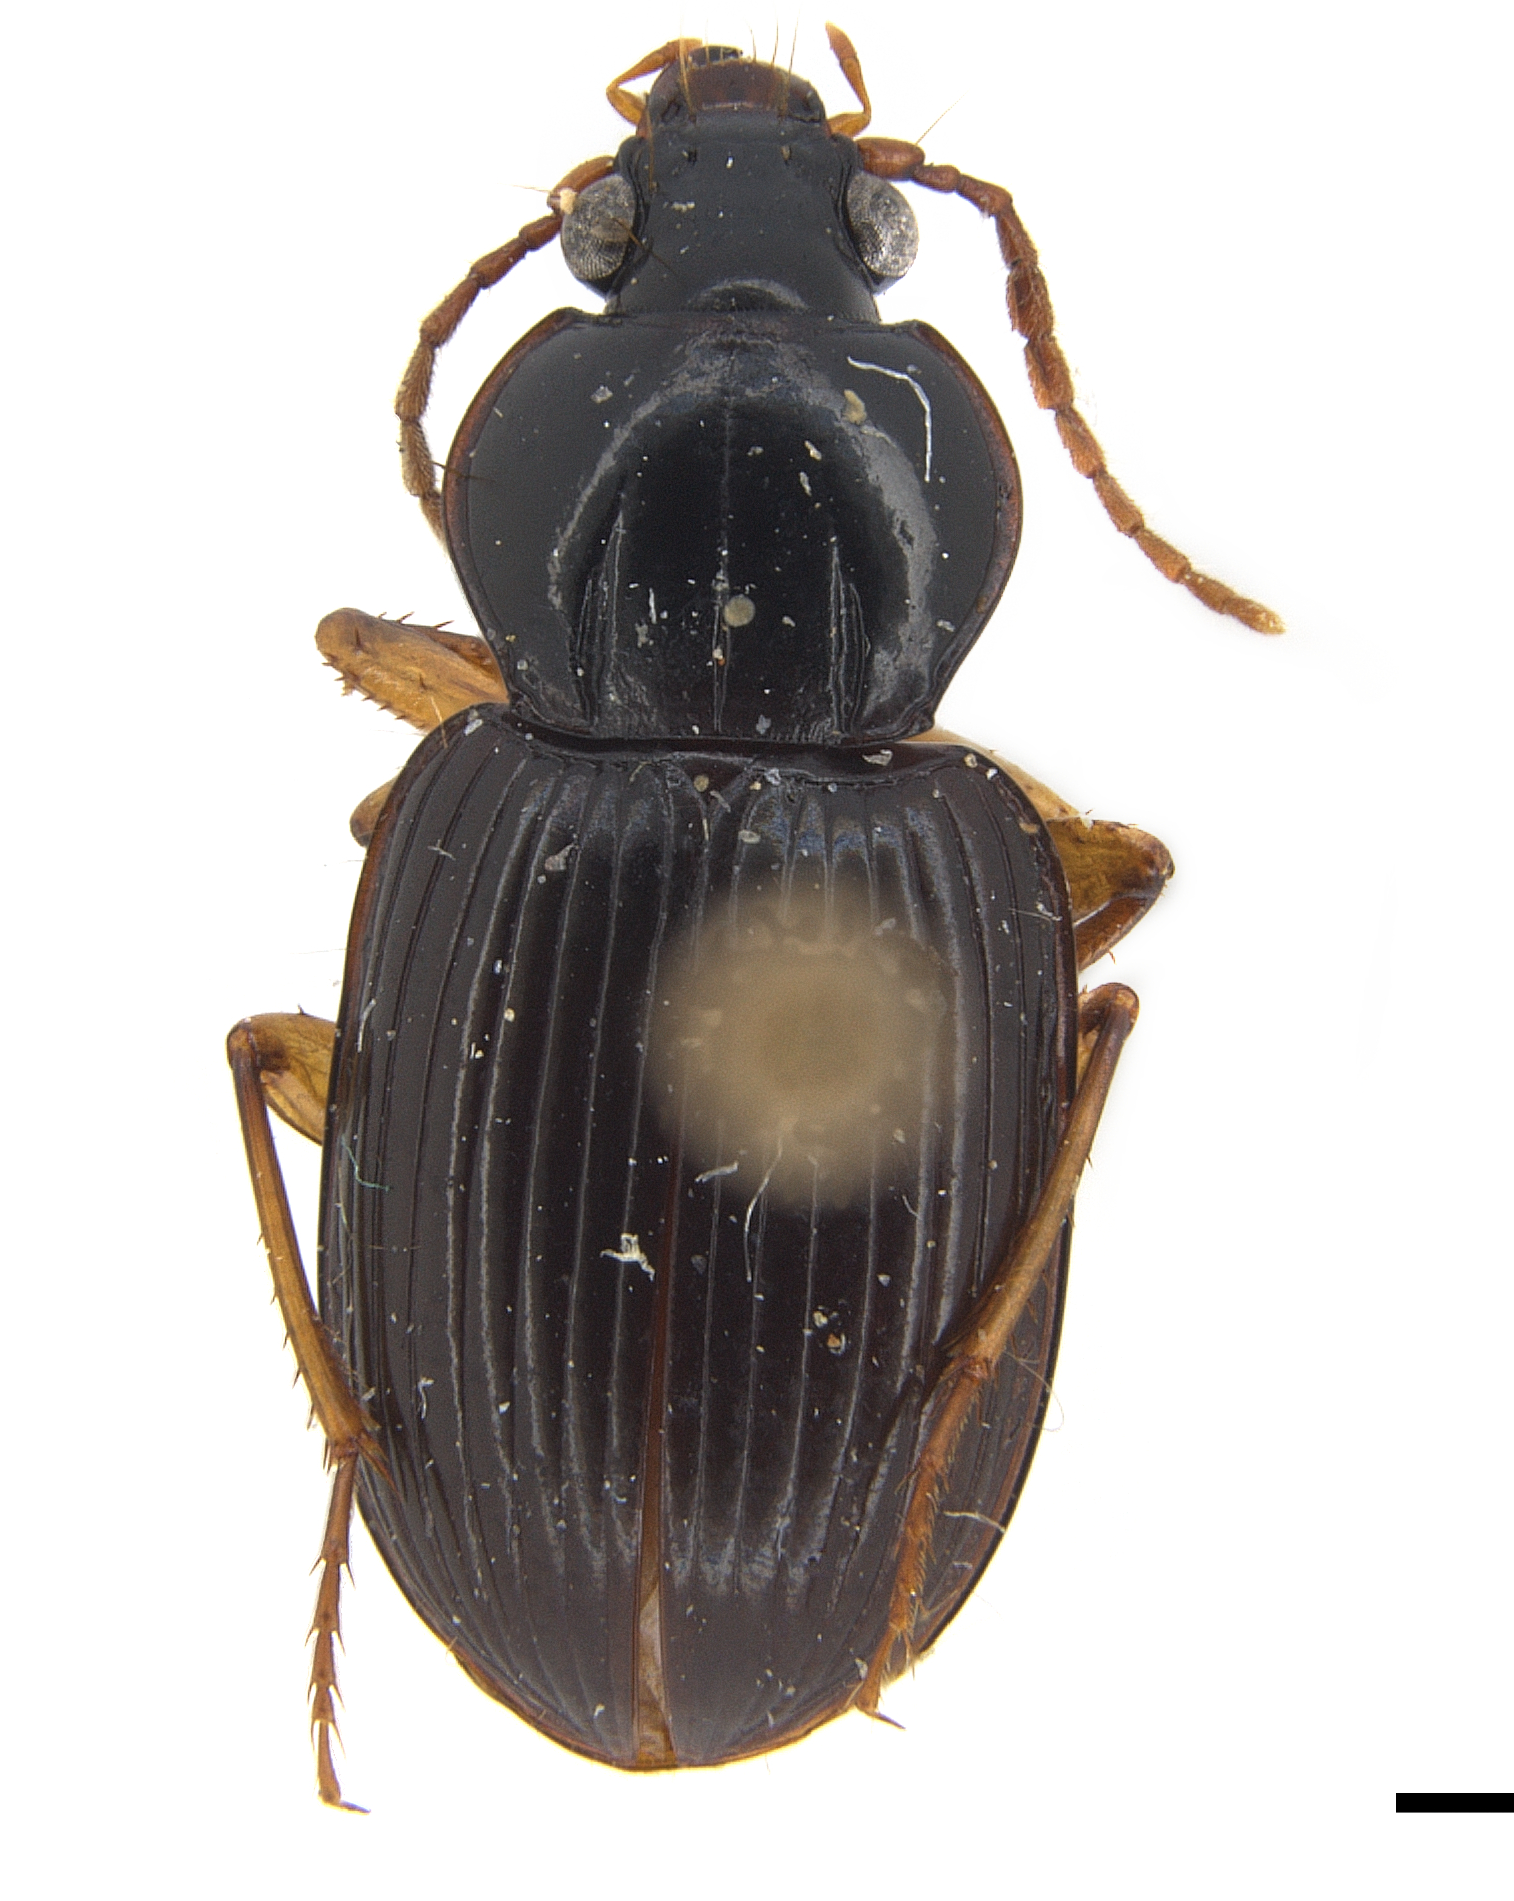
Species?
Abacidus abacetillus
